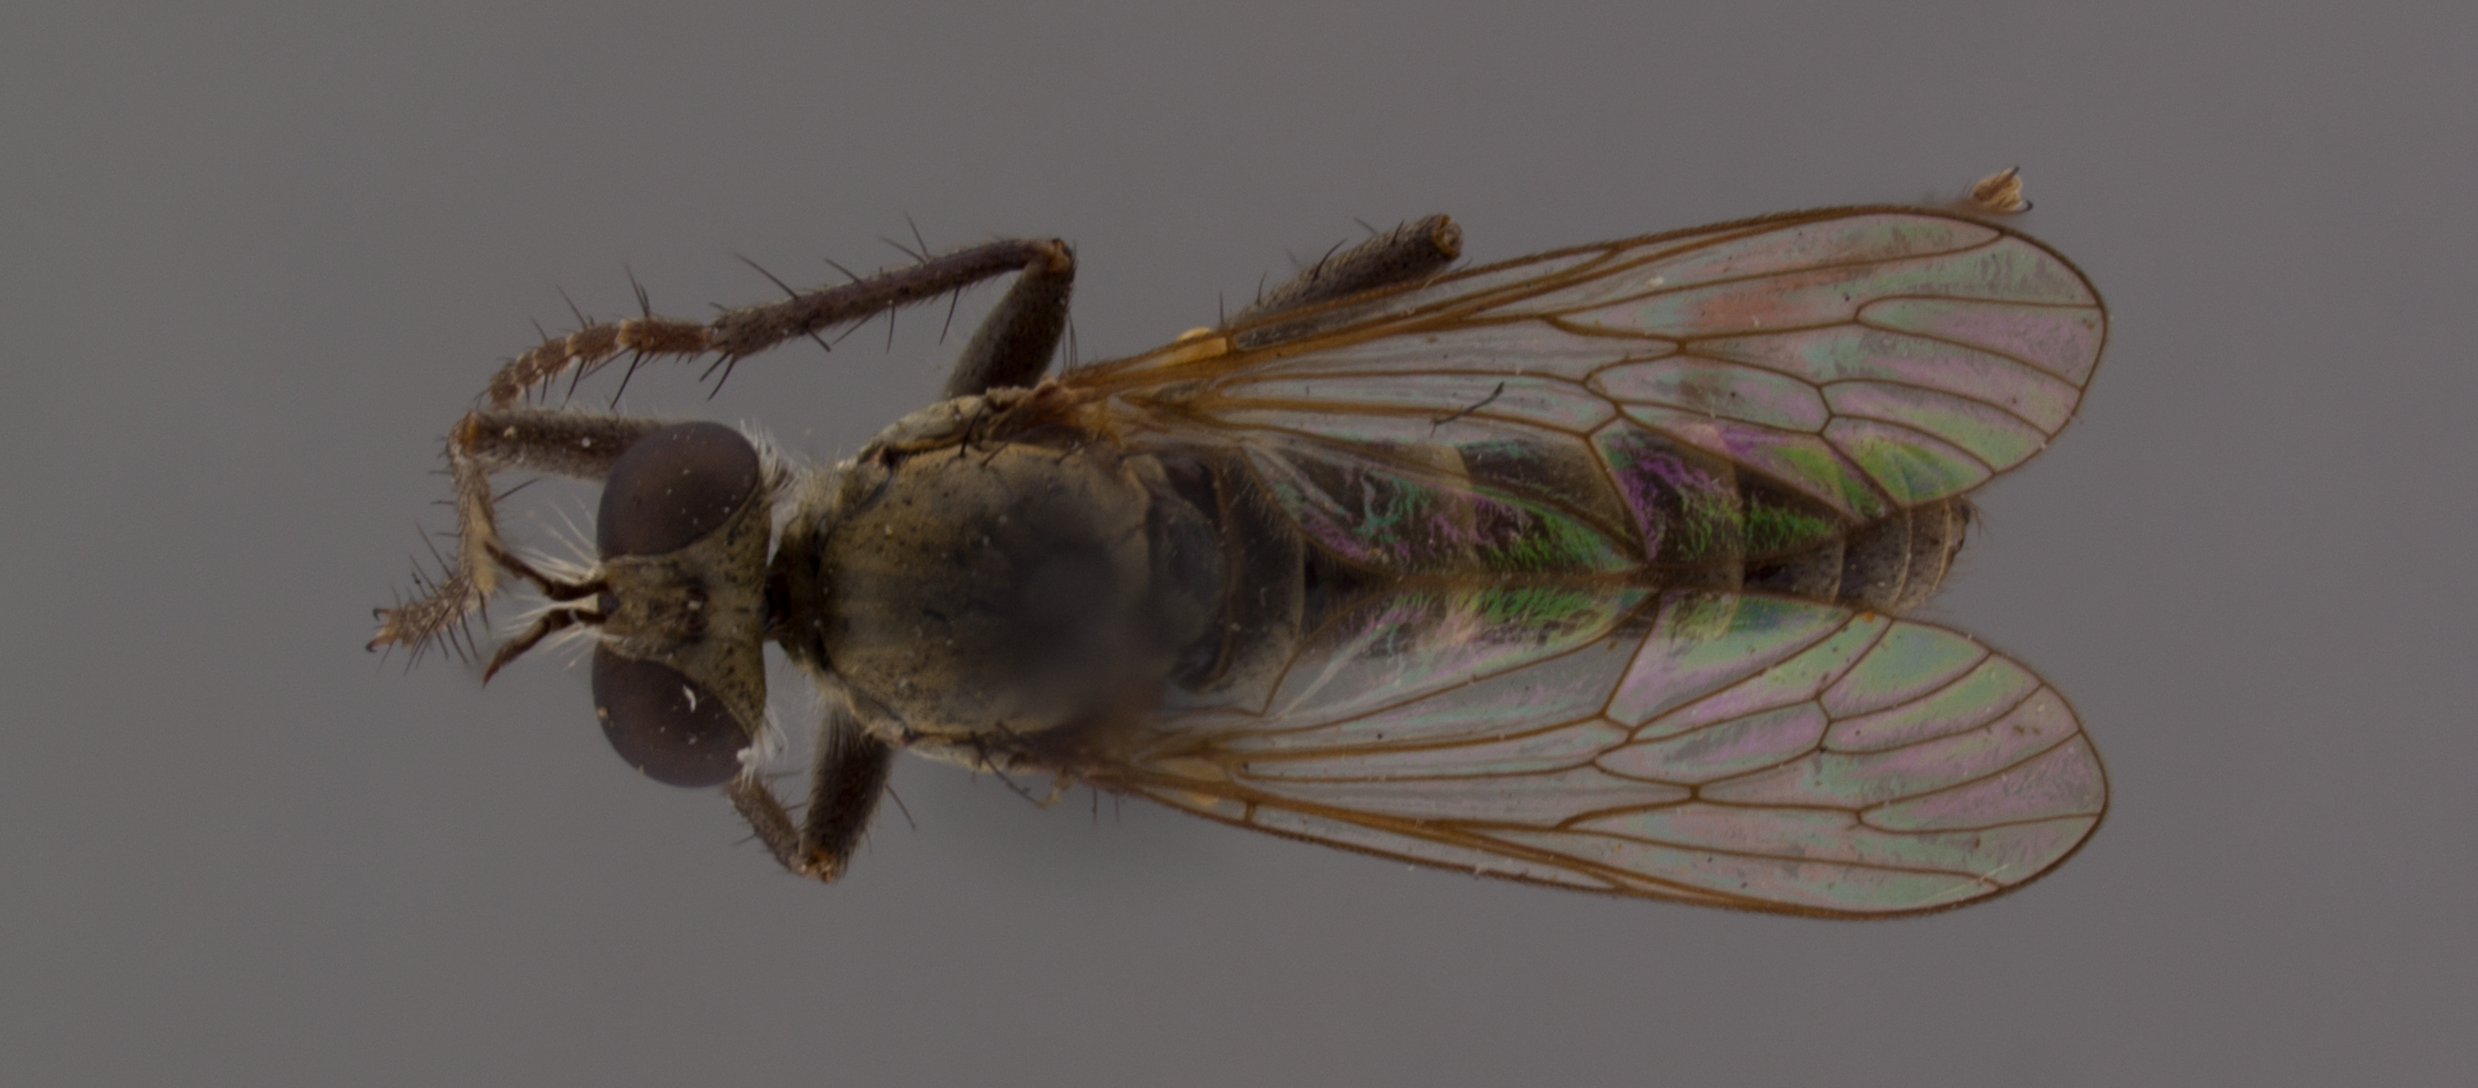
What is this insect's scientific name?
Lasiopogon delicatulus
